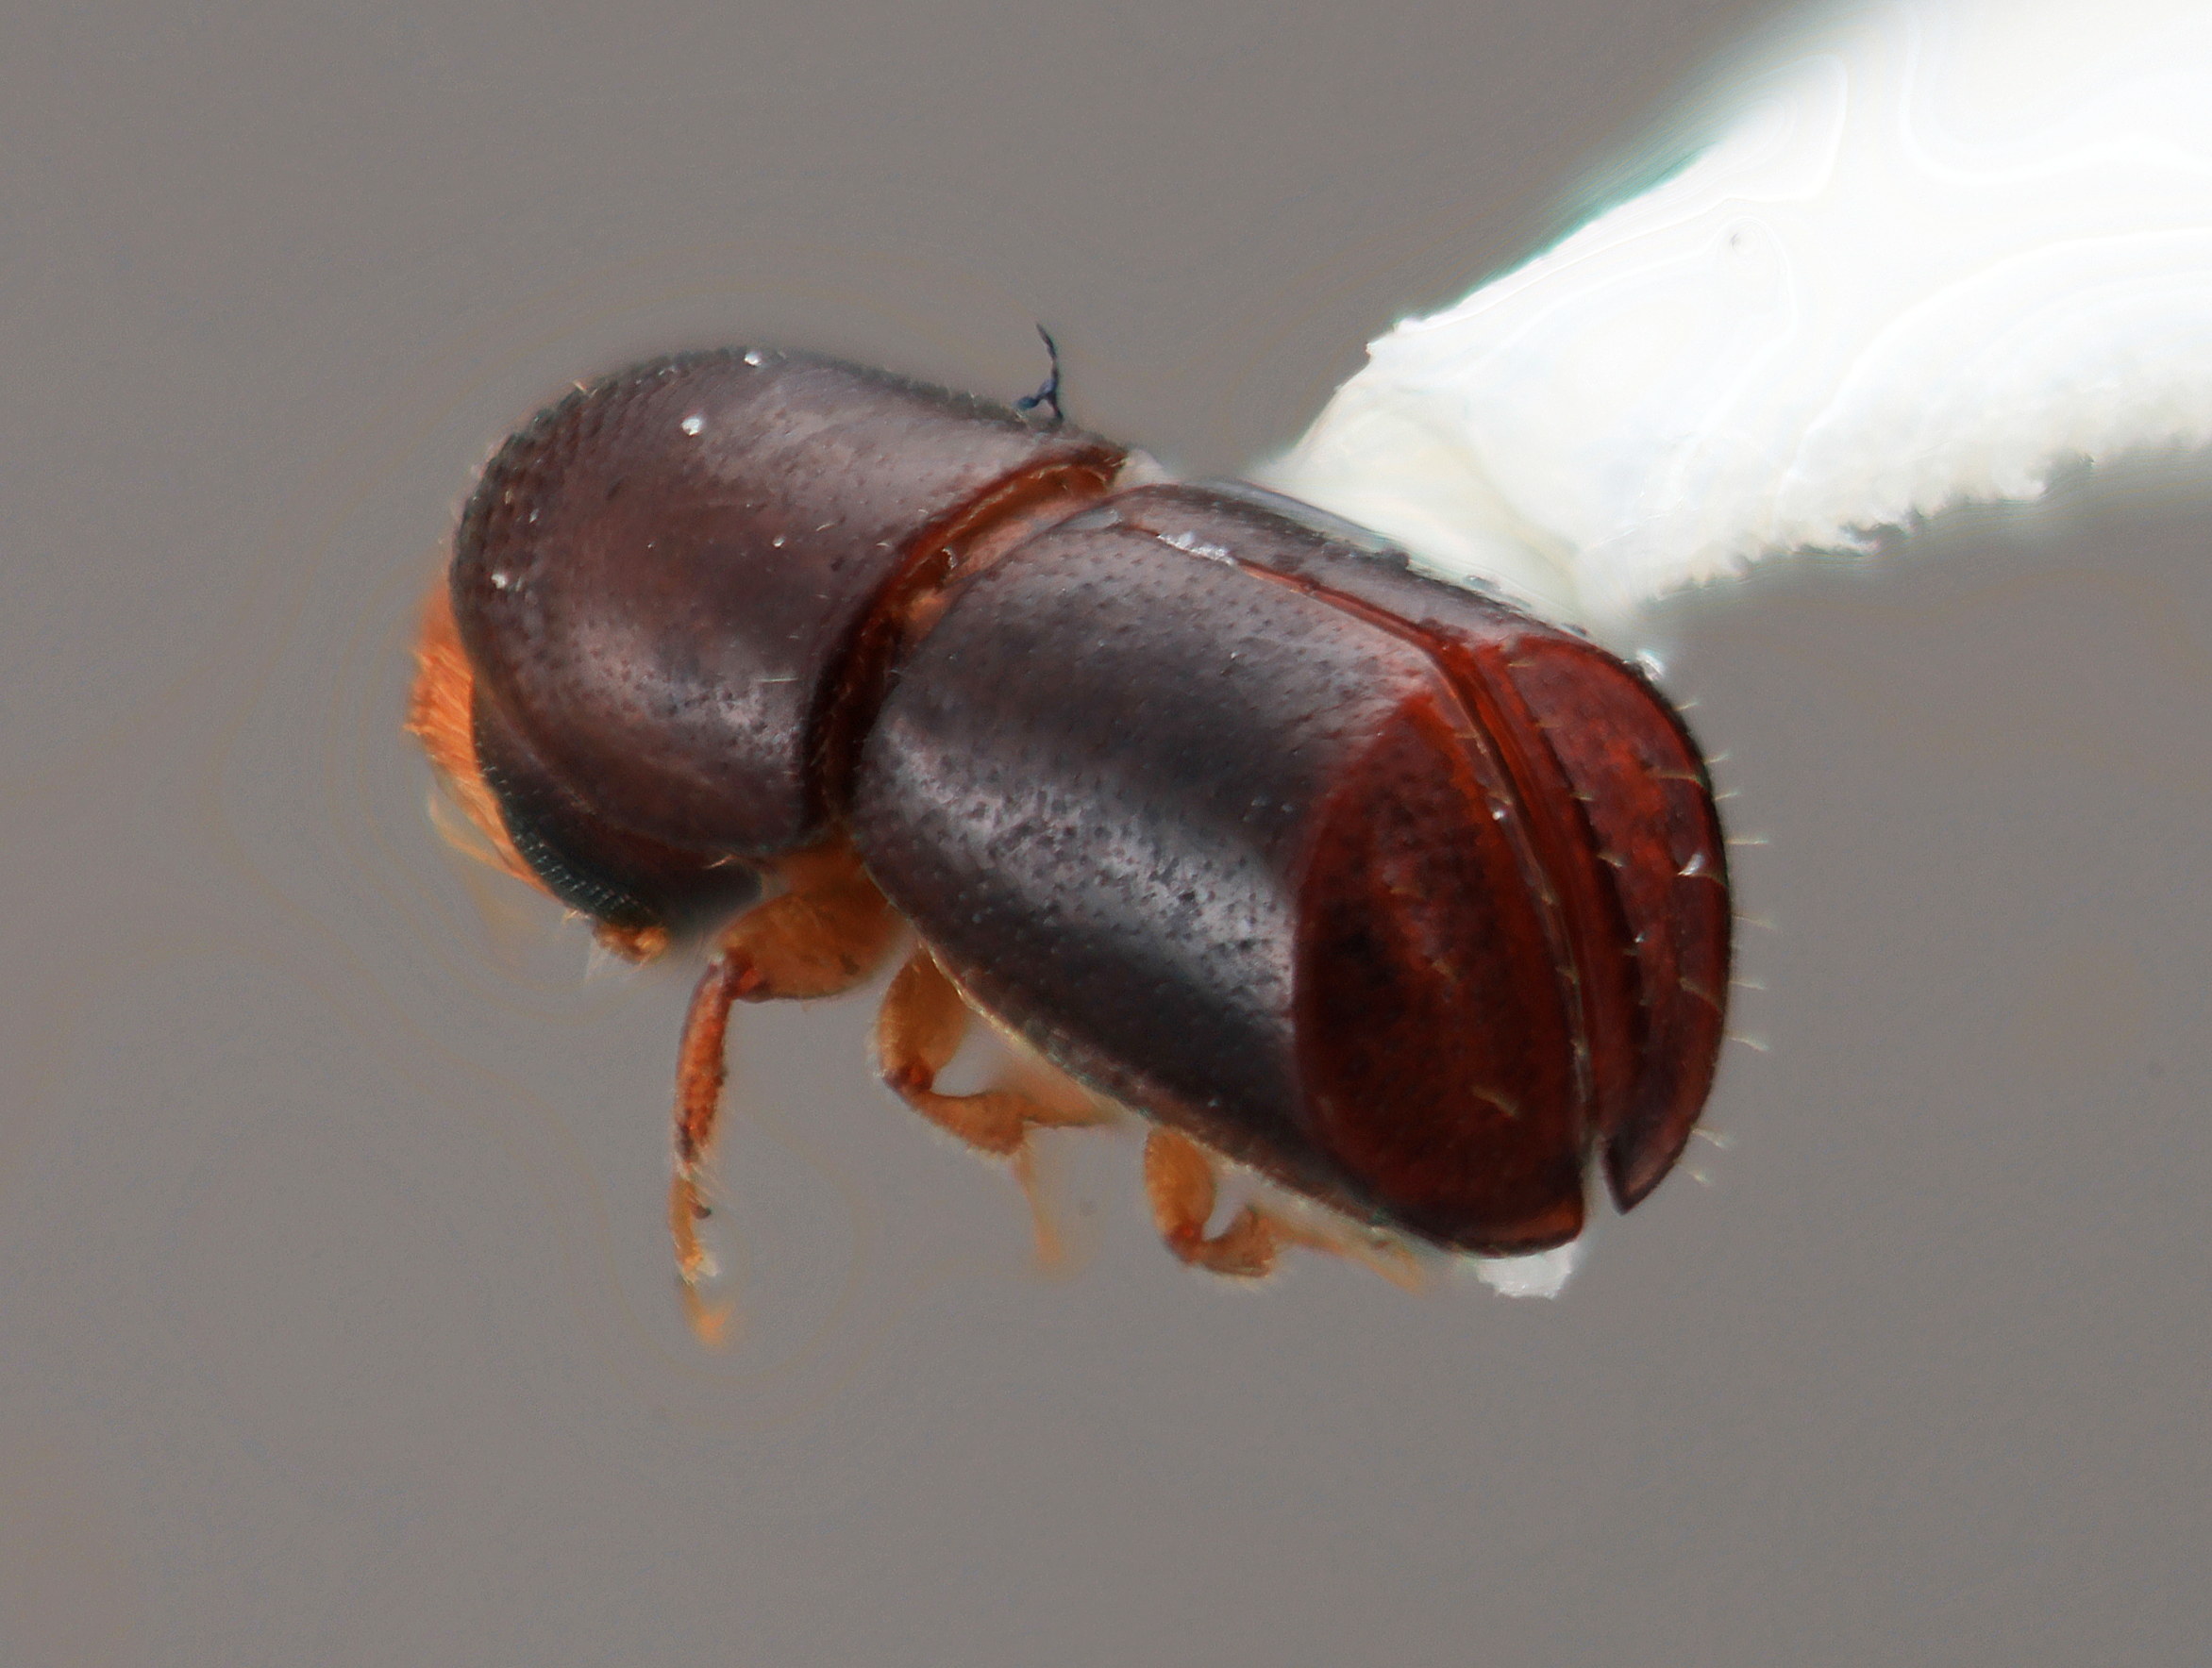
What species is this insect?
Corthylus insignis
